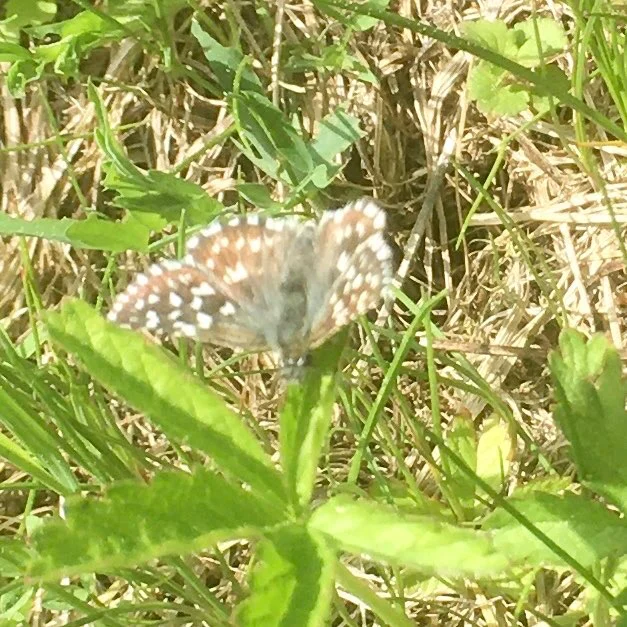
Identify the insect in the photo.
Pyrgus malvae
